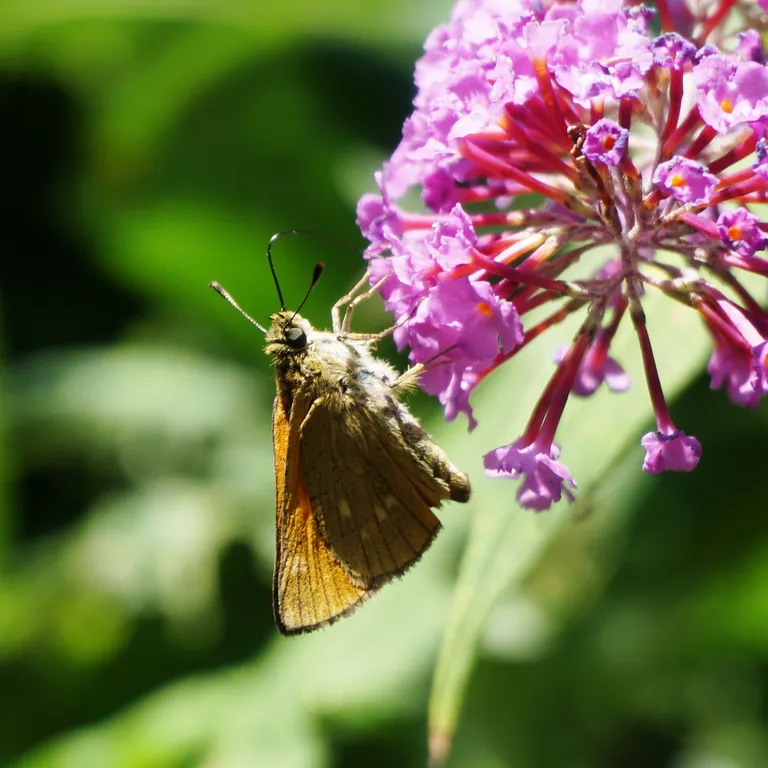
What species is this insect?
Ochlodes sylvanus (also Ochlodes venata)
